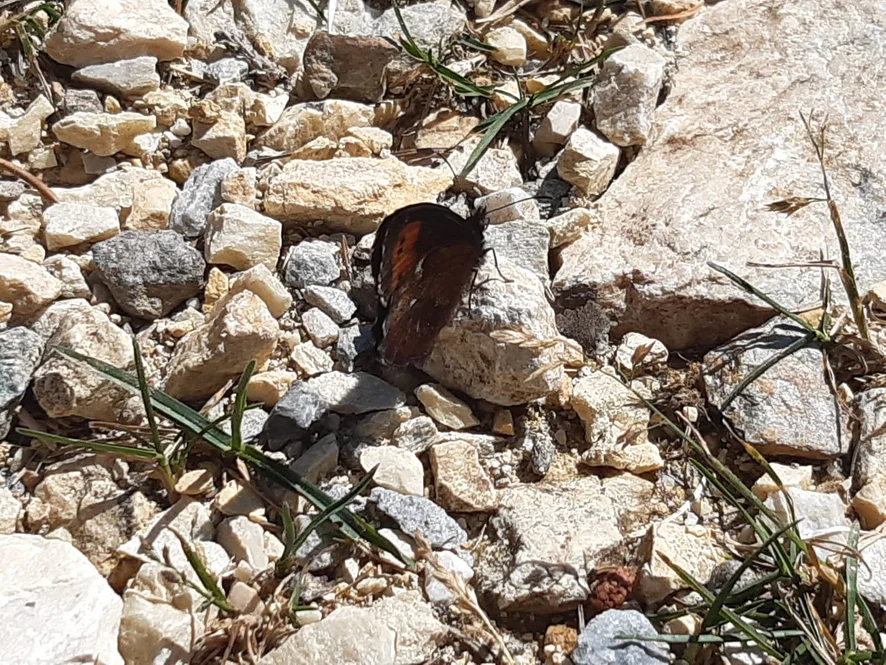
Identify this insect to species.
Erebia euryale
